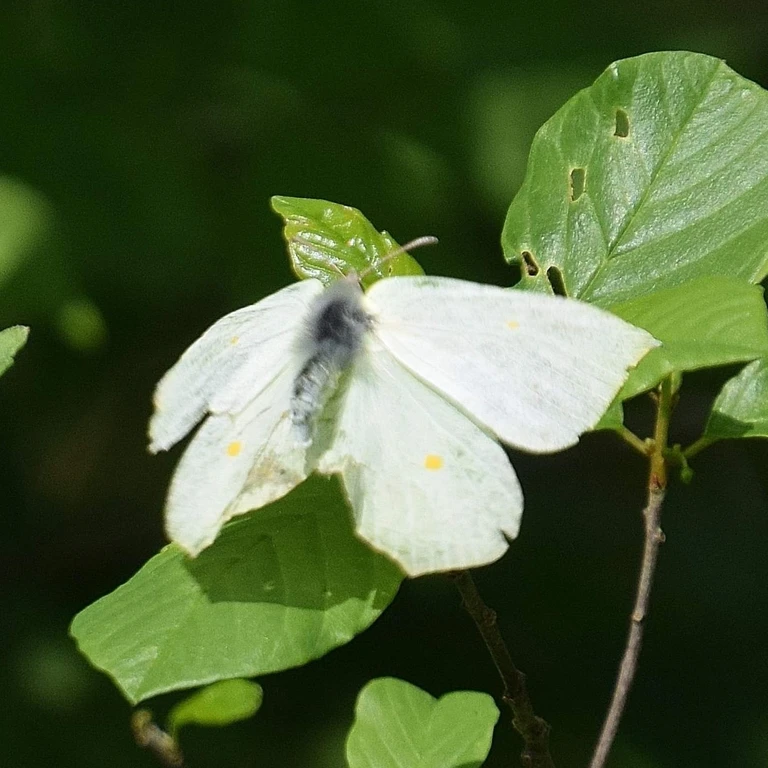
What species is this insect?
Gonepteryx rhamni
